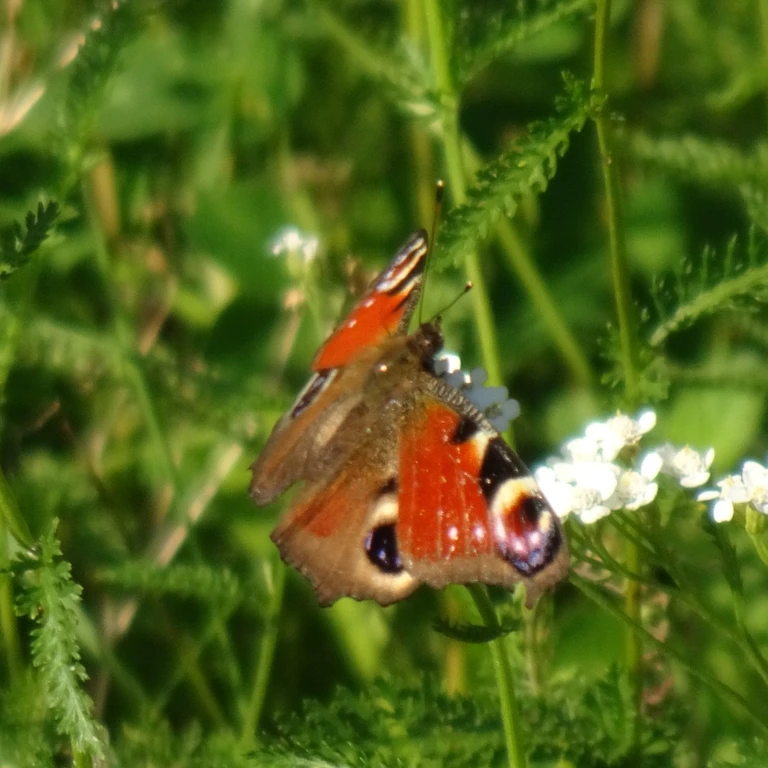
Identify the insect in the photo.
Aglais io
